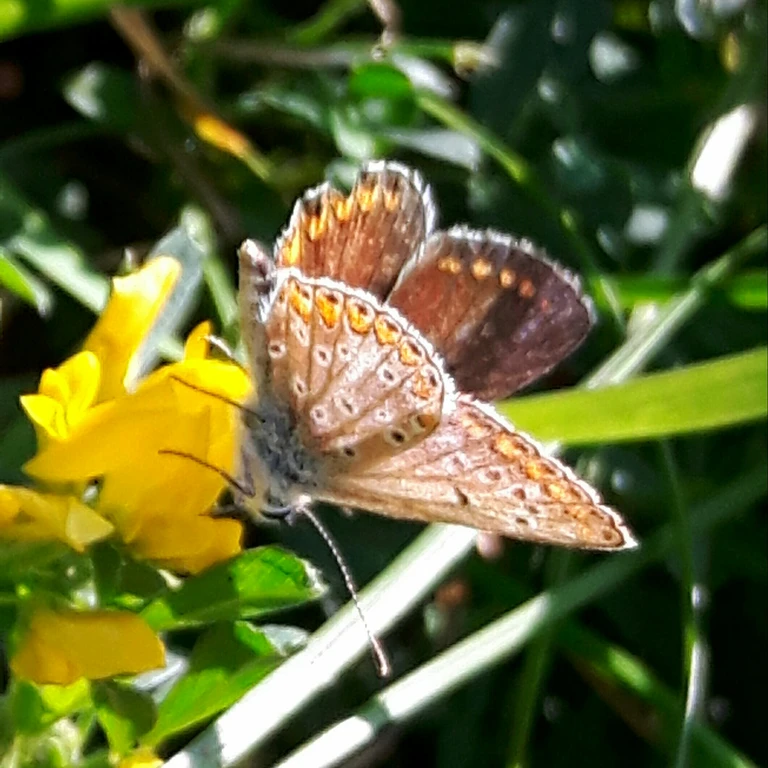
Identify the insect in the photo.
Aricia agestis/artaxerxes
